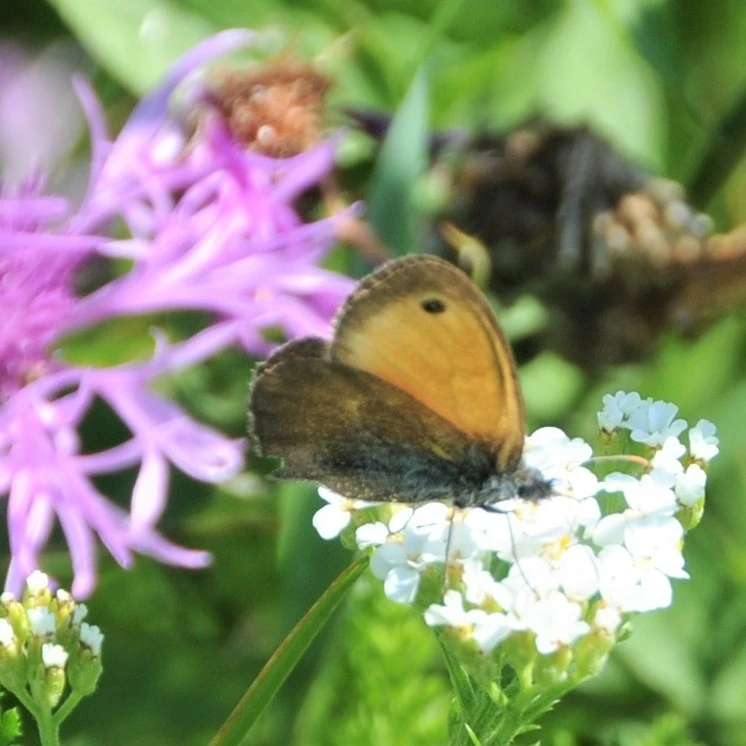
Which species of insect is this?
Coenonympha pamphilus
